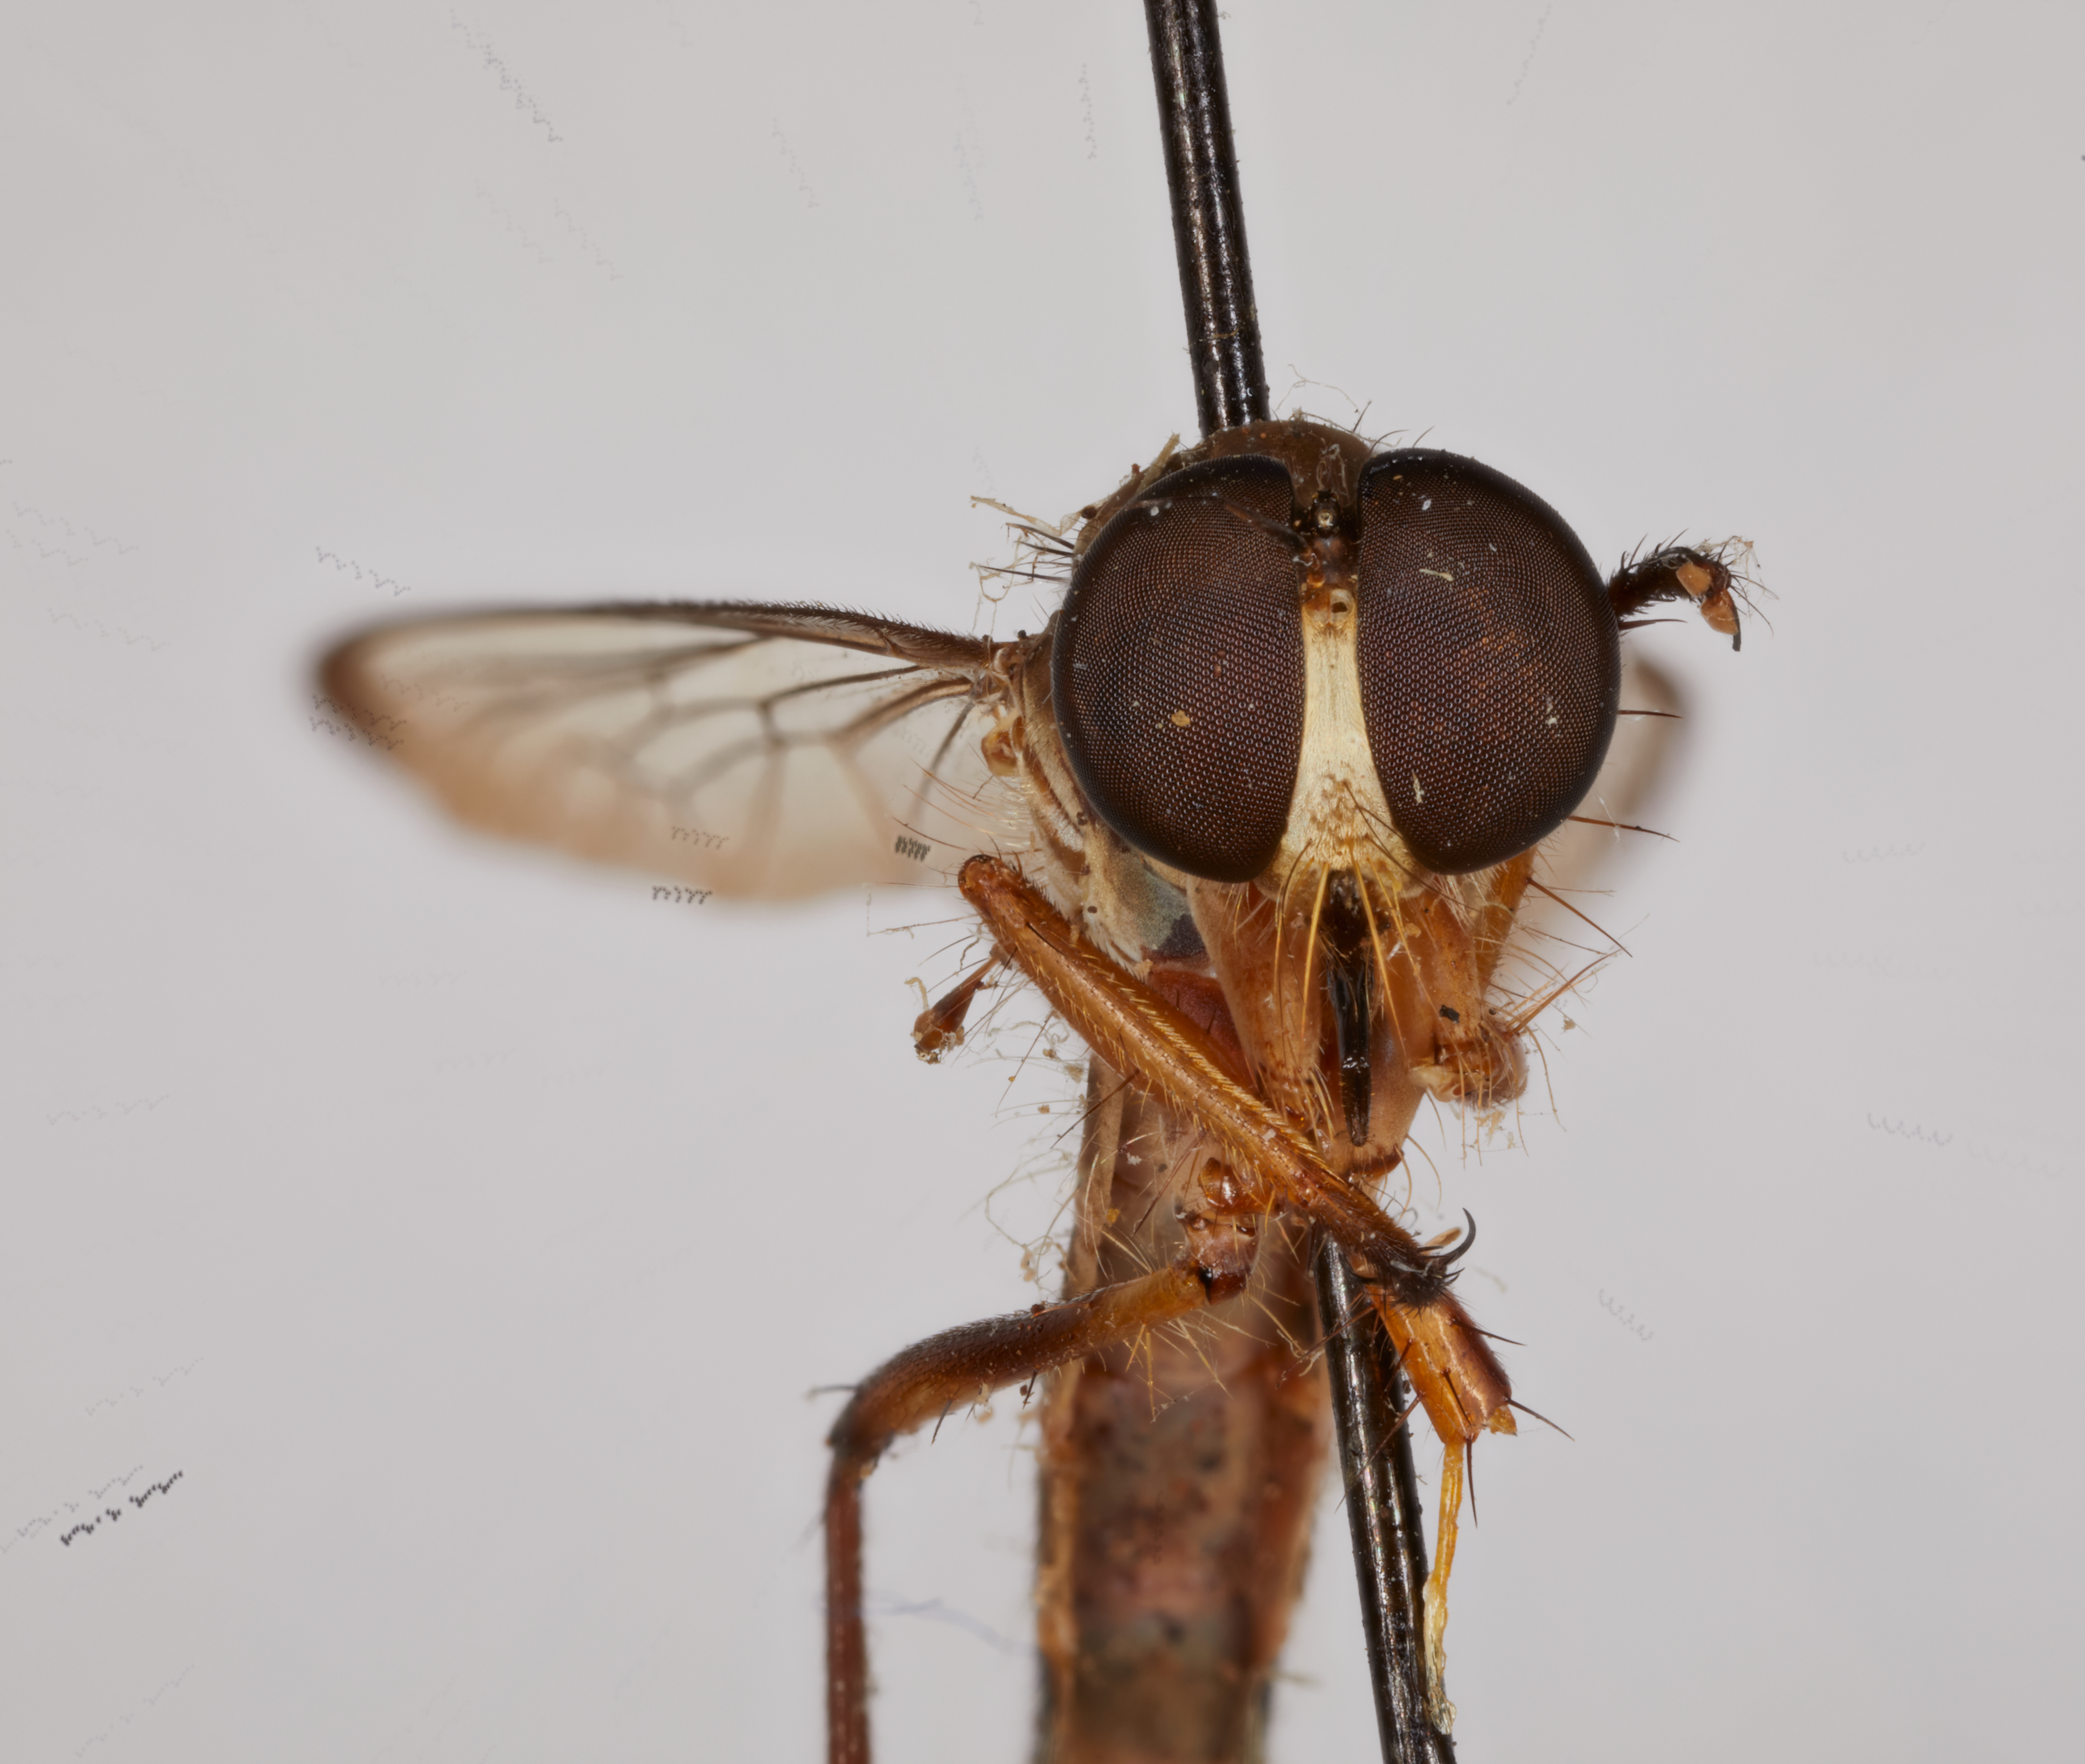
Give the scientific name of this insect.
Glaphyropyga aristata
